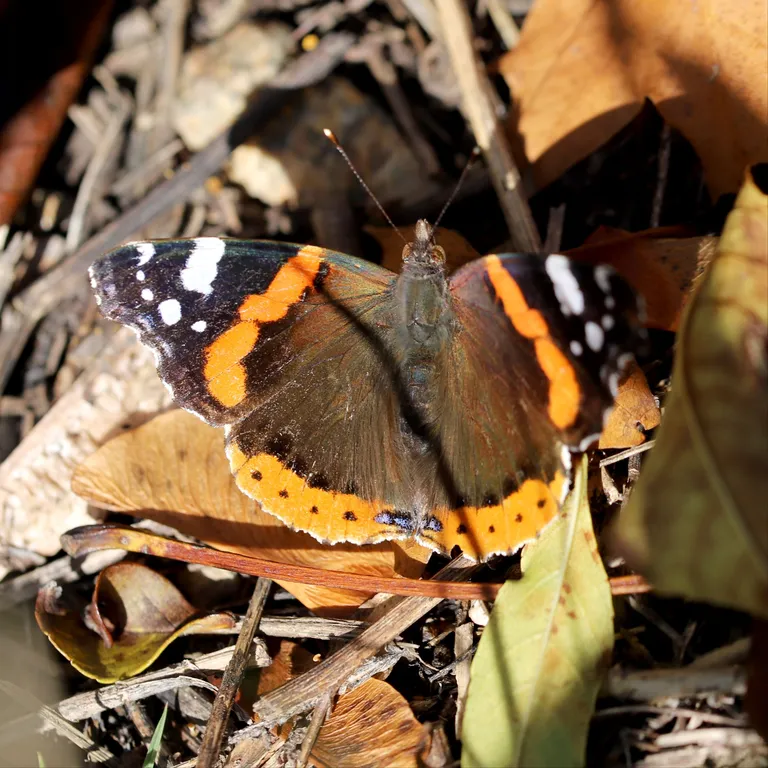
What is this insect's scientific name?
Vanessa atalanta
